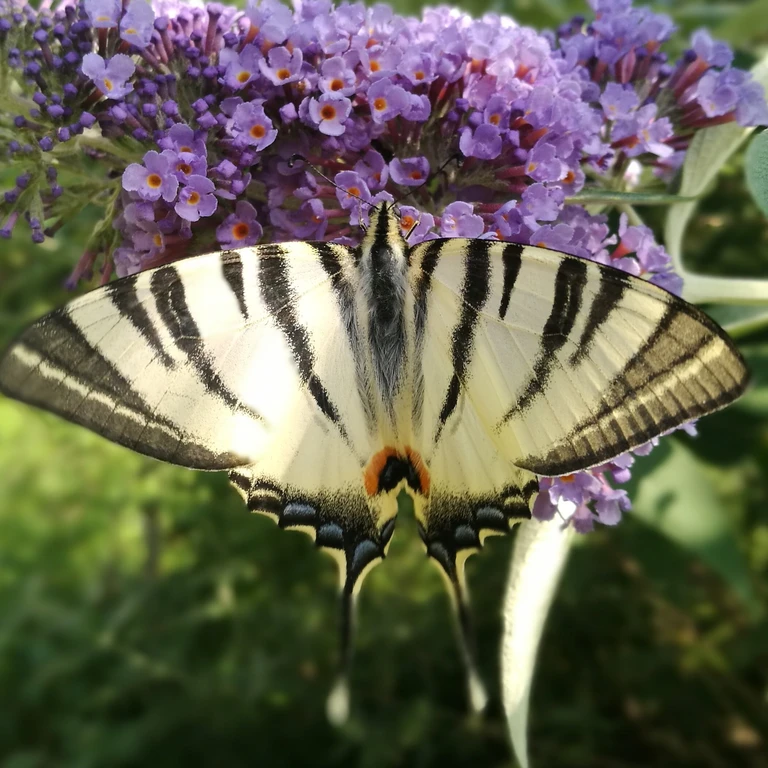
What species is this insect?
Iphiclides podalirius
